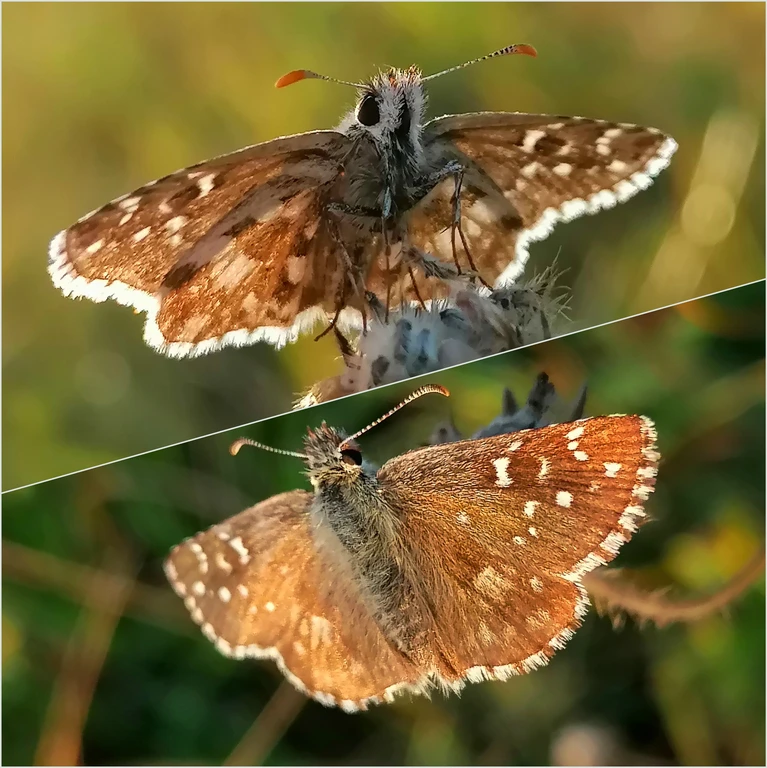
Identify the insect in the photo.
Pyrgus armoricanus
